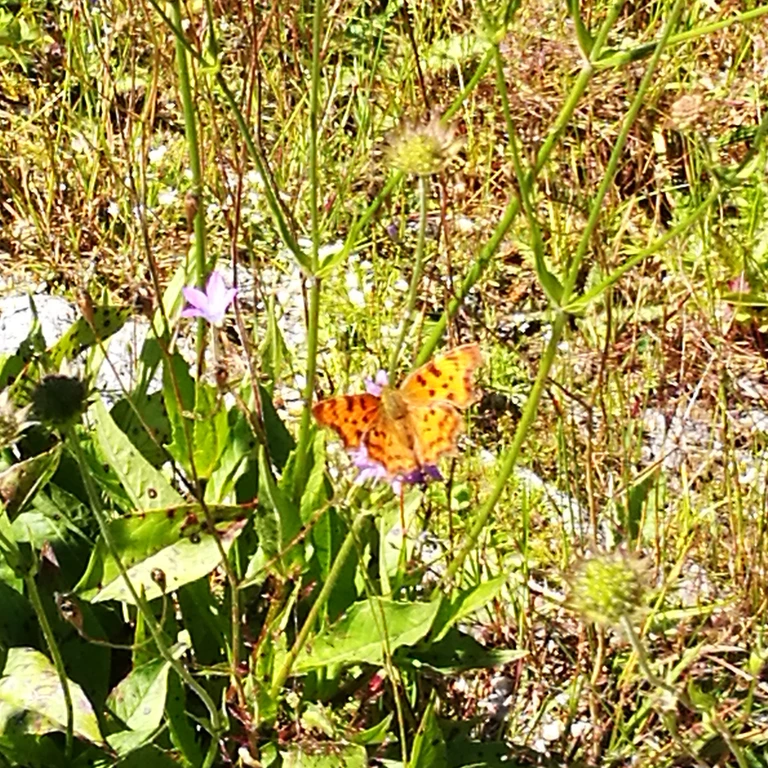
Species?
Polygonia c-album
